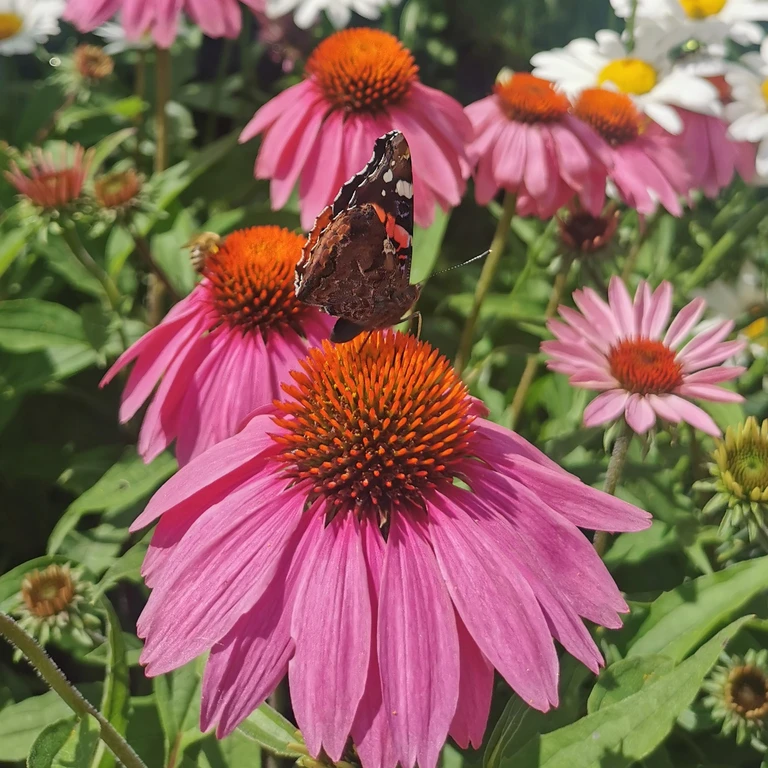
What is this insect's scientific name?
Vanessa atalanta
